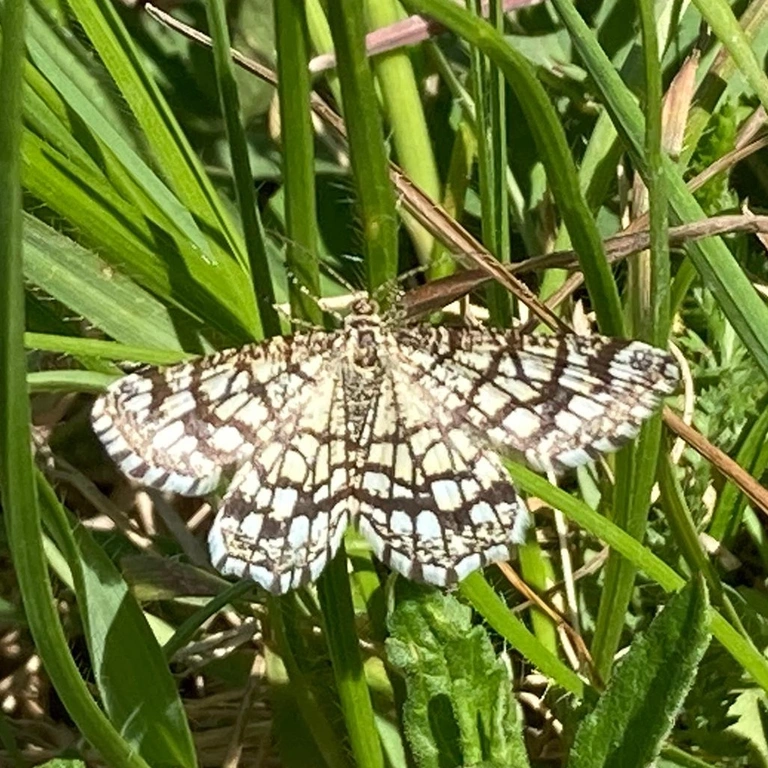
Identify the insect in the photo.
Chiasmia clathrata
